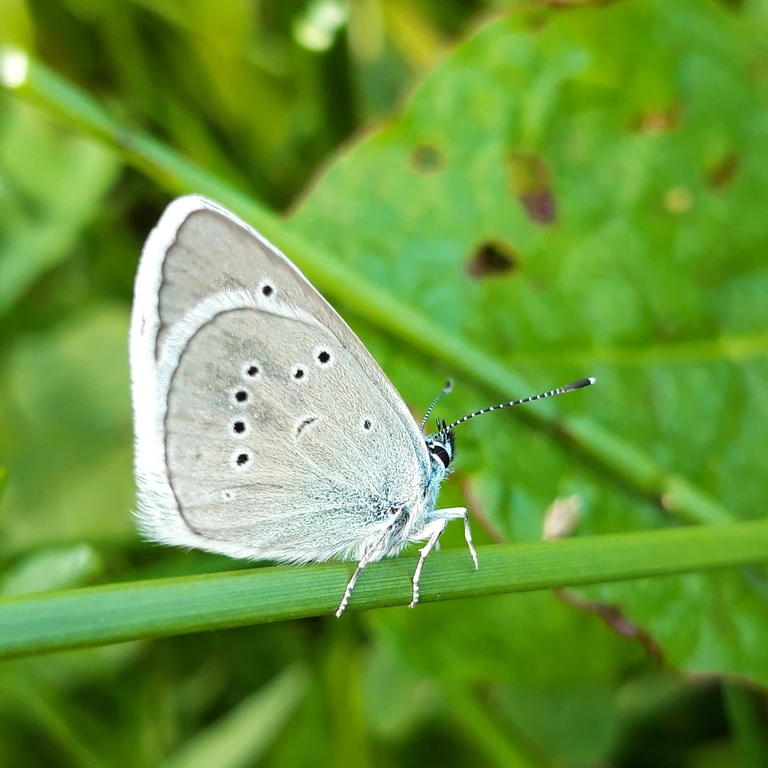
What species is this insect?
Cyaniris semiargus
